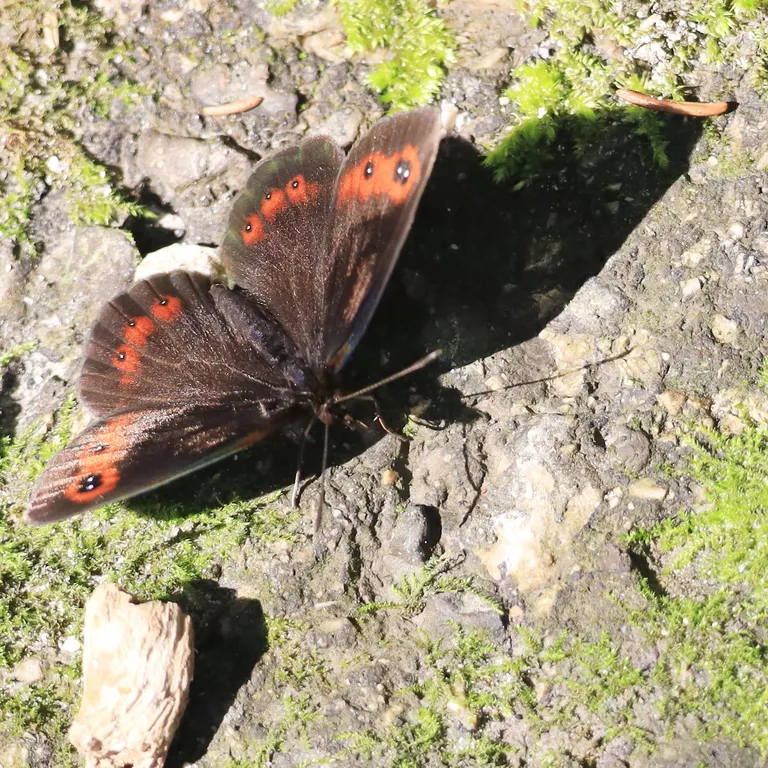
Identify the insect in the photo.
Erebia aethiops
